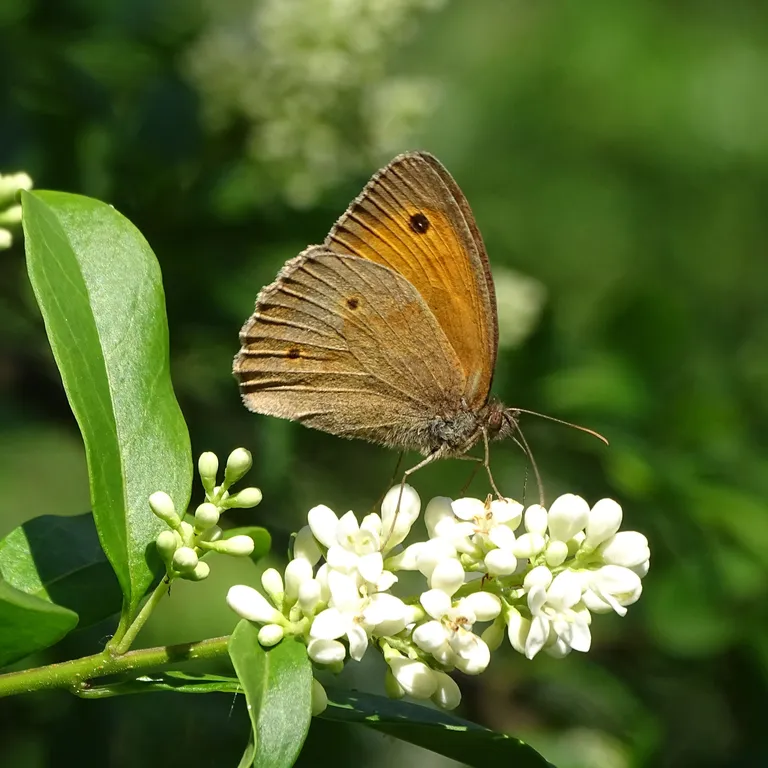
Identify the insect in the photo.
Maniola jurtina
